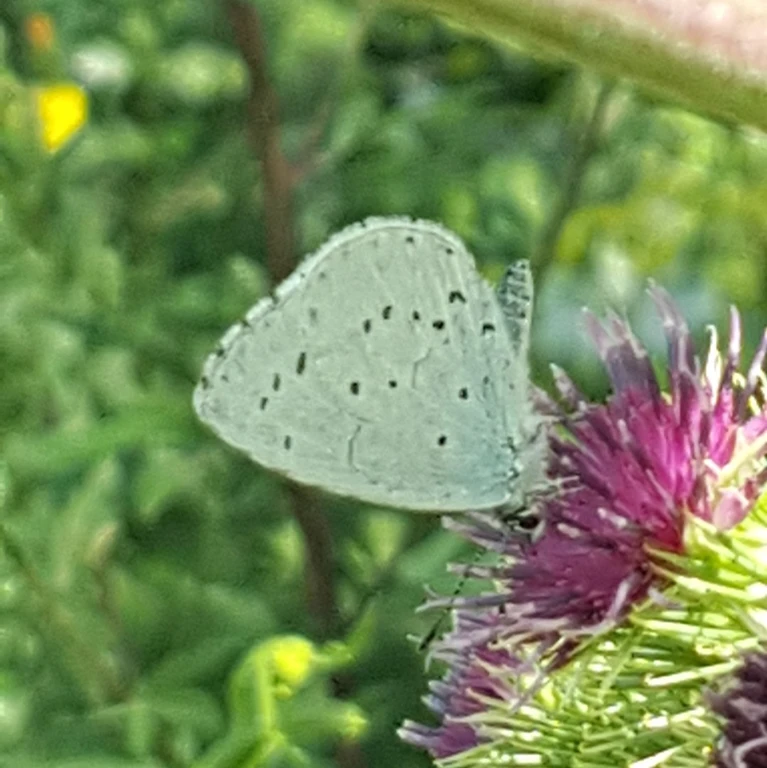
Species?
Celastrina argiolus
